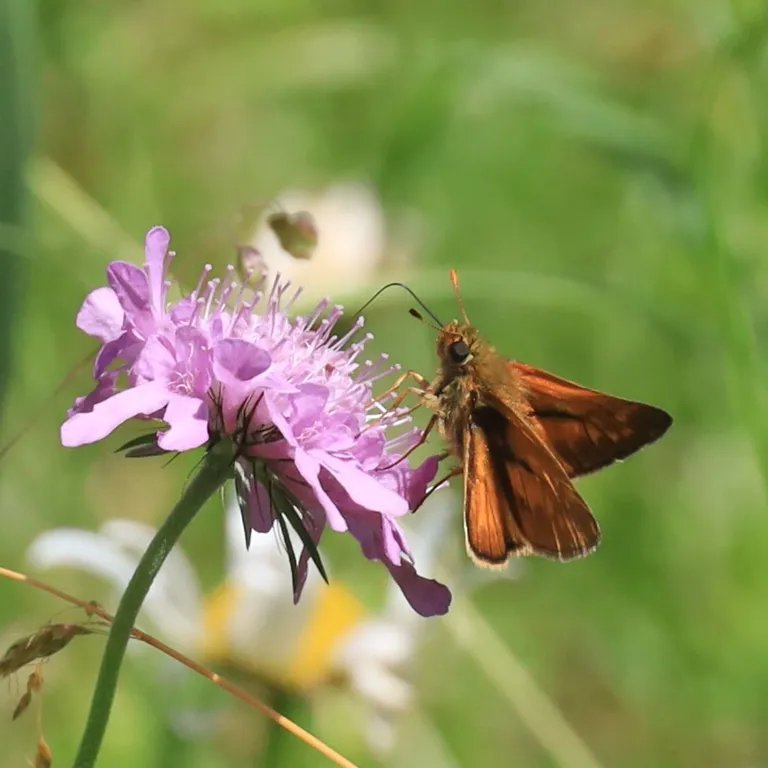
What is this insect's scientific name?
Ochlodes sylvanus (also Ochlodes venata)
